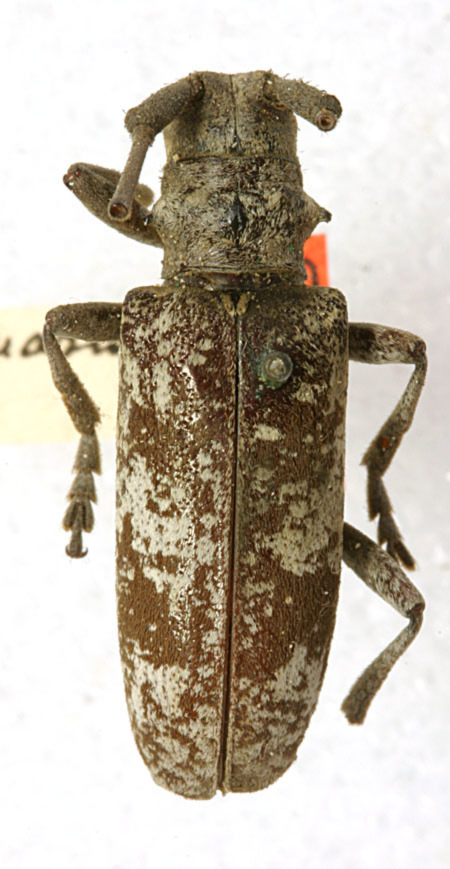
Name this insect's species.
Goes tigrinis (also Goes tigrinus)
